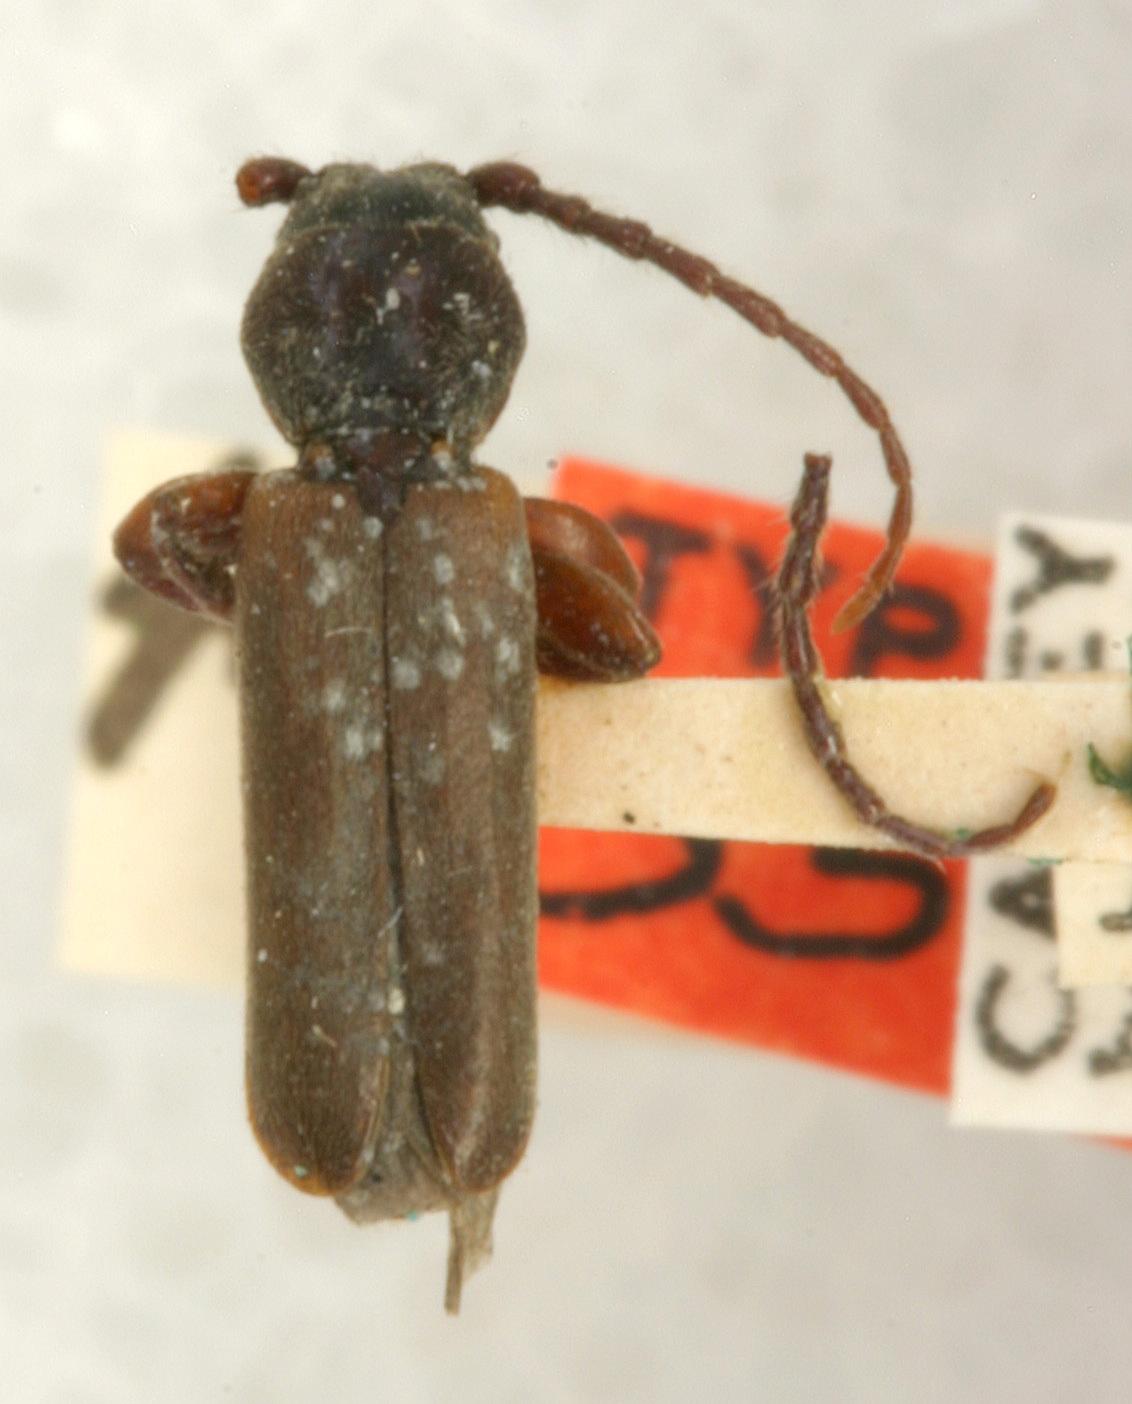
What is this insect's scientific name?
Tetropium cinnamopterum (also Tetropium parvulum)
